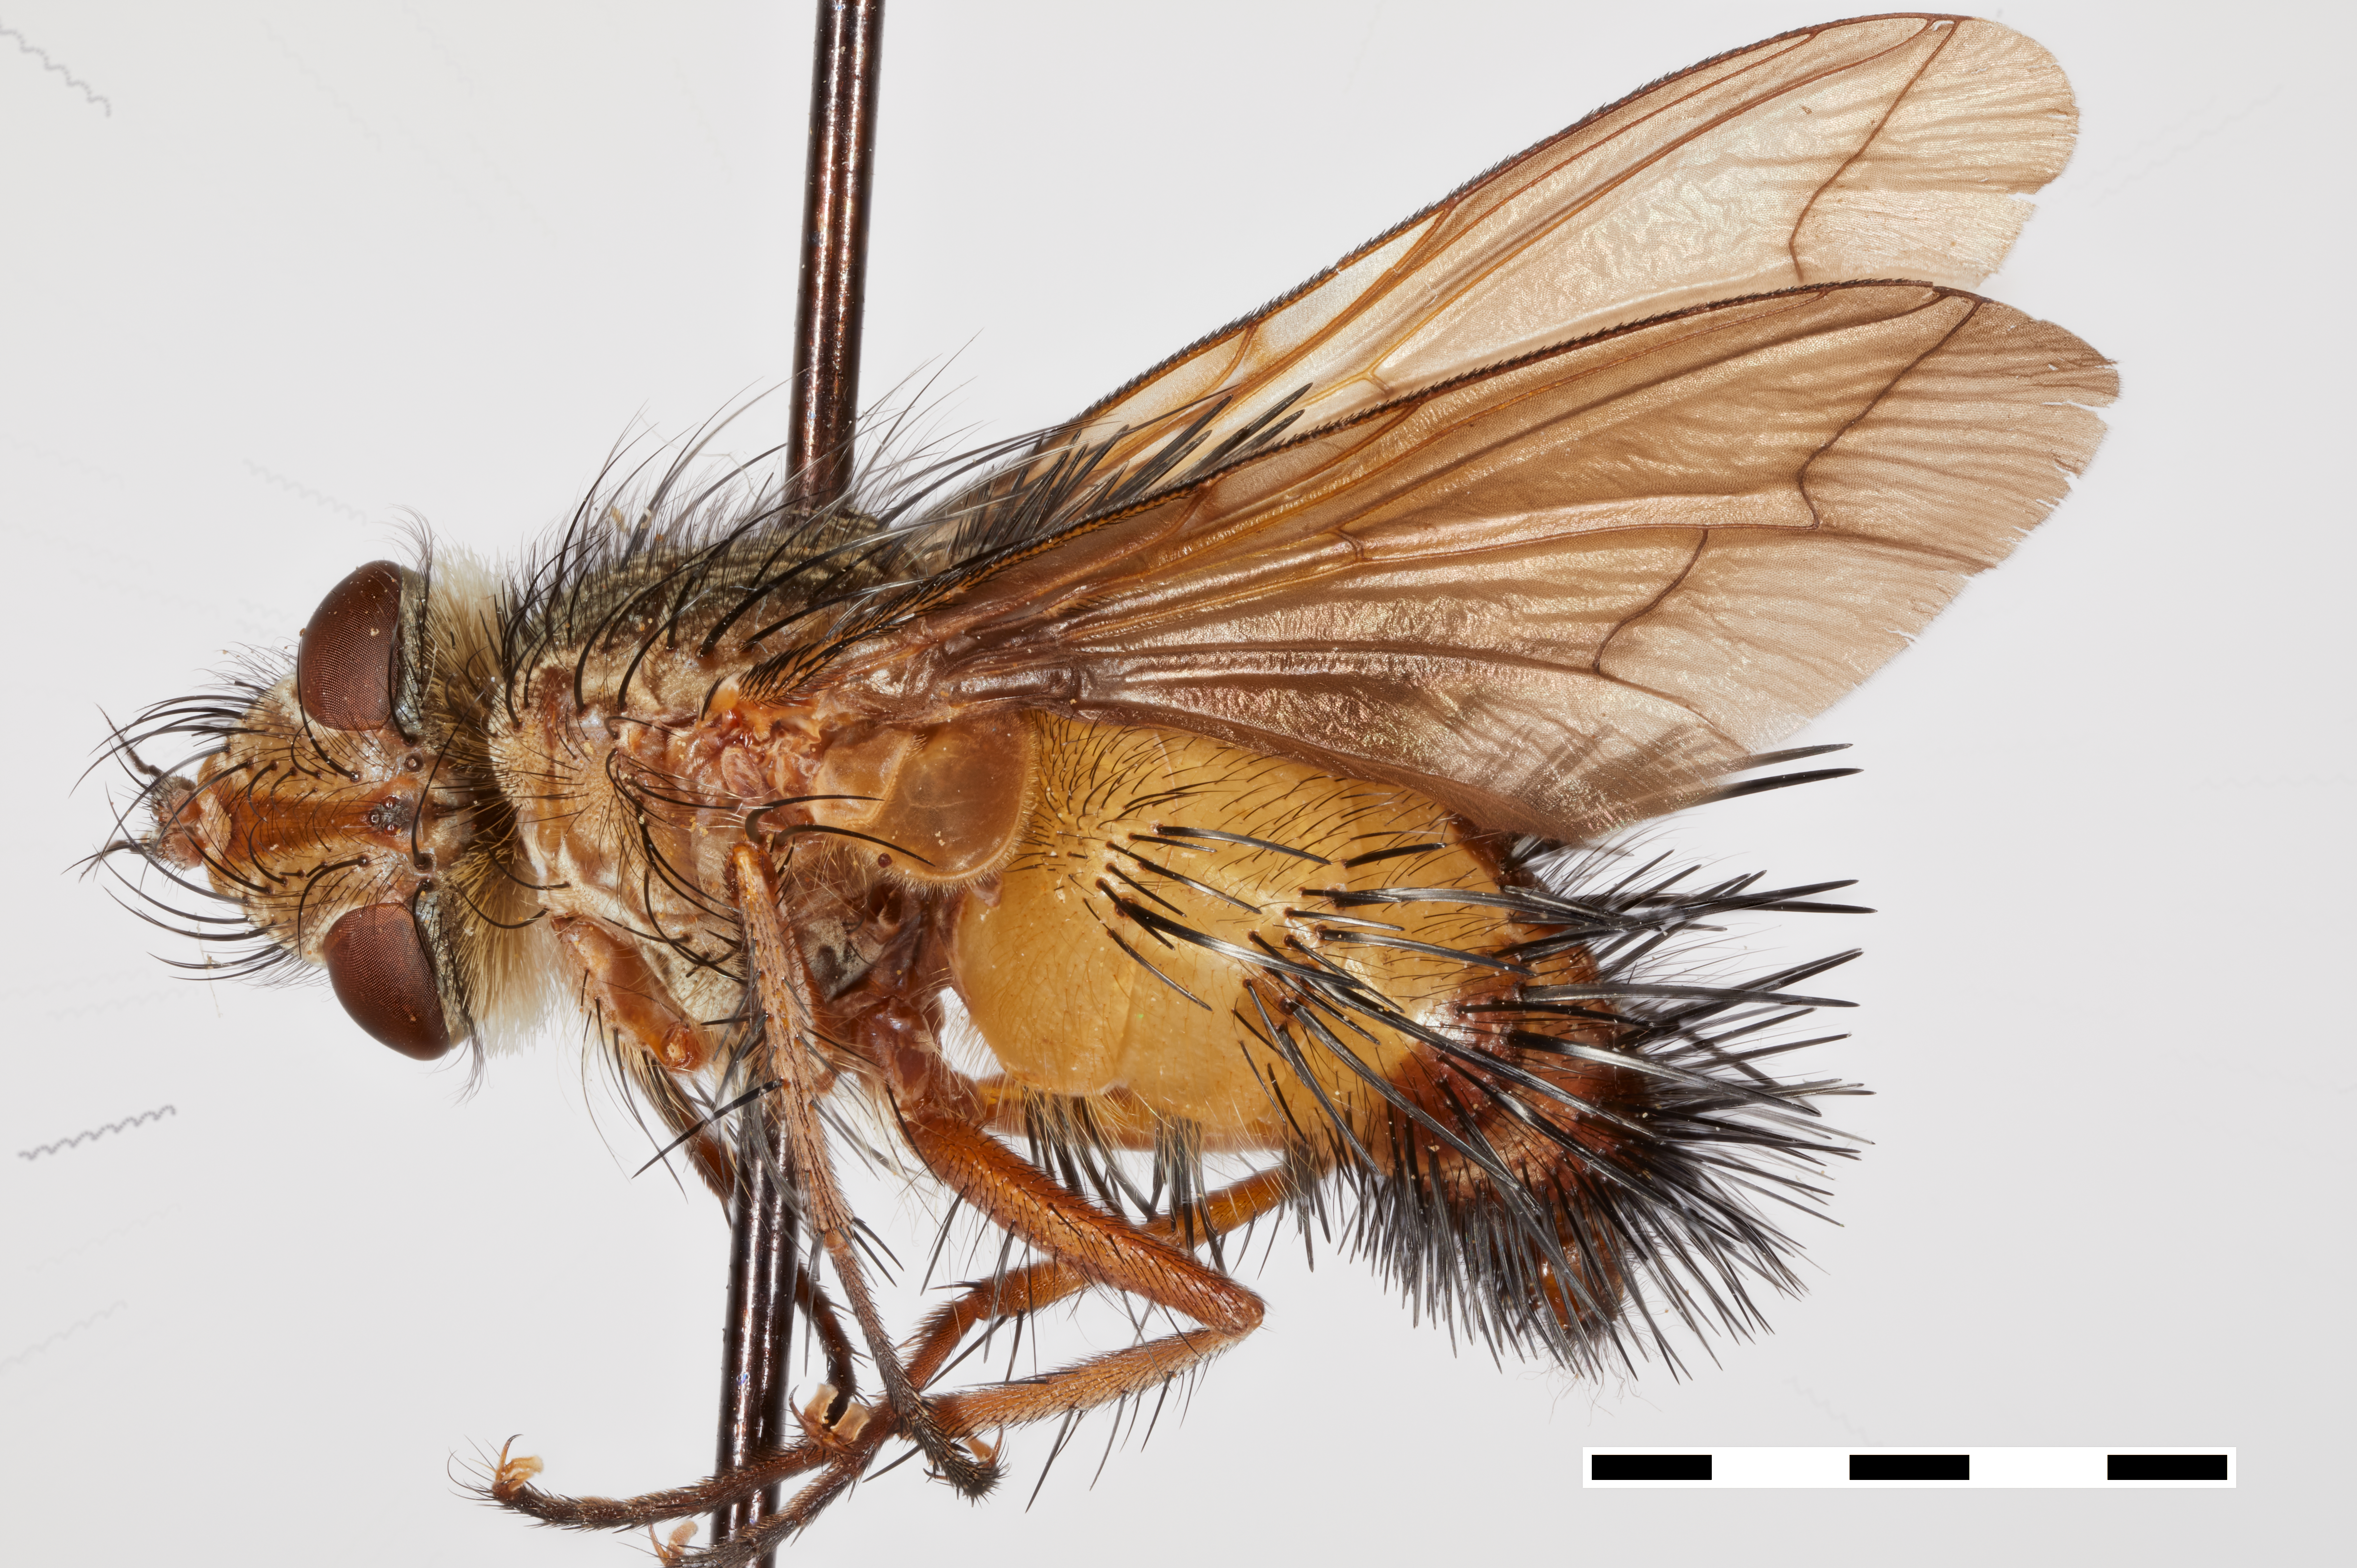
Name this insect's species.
Pictoepalpus clarus
